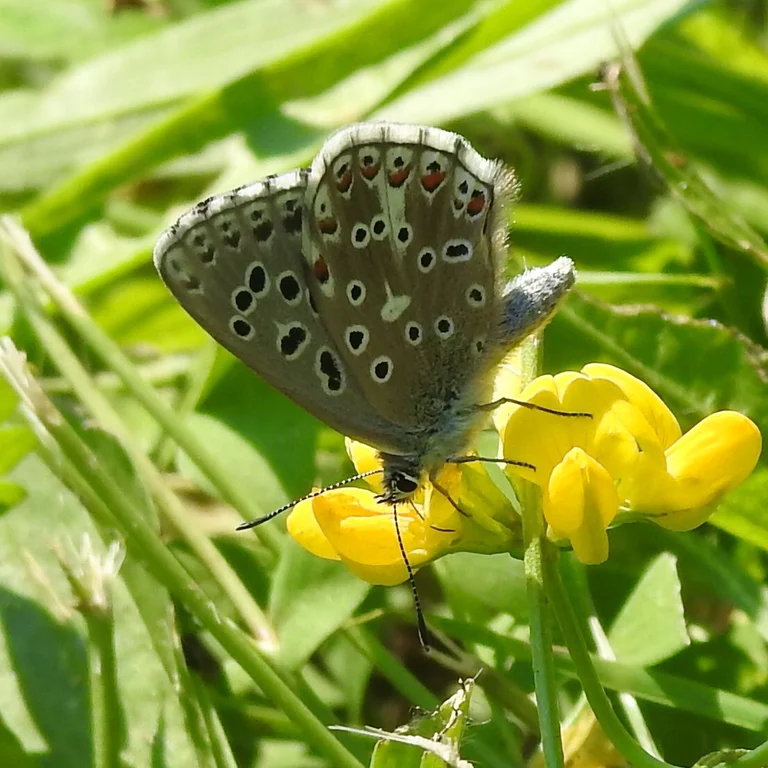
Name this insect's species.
Lysandra bellargus
